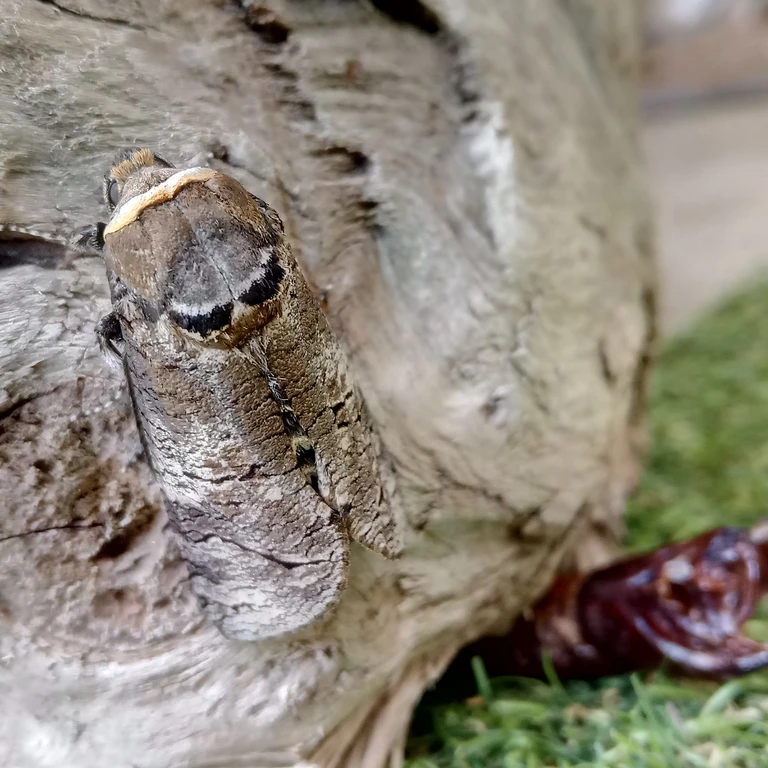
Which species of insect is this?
Cossus cossus
